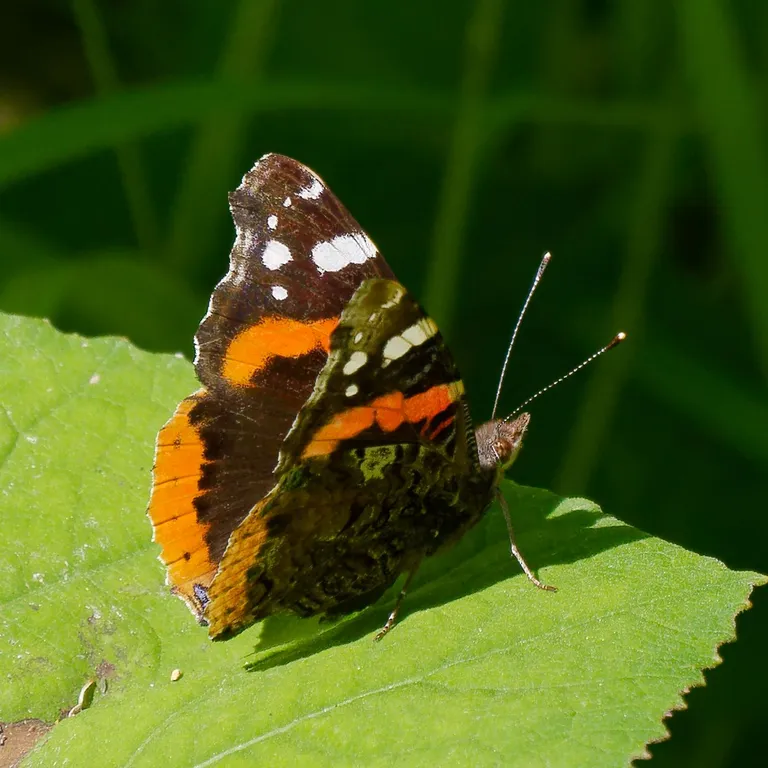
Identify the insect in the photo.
Vanessa atalanta
